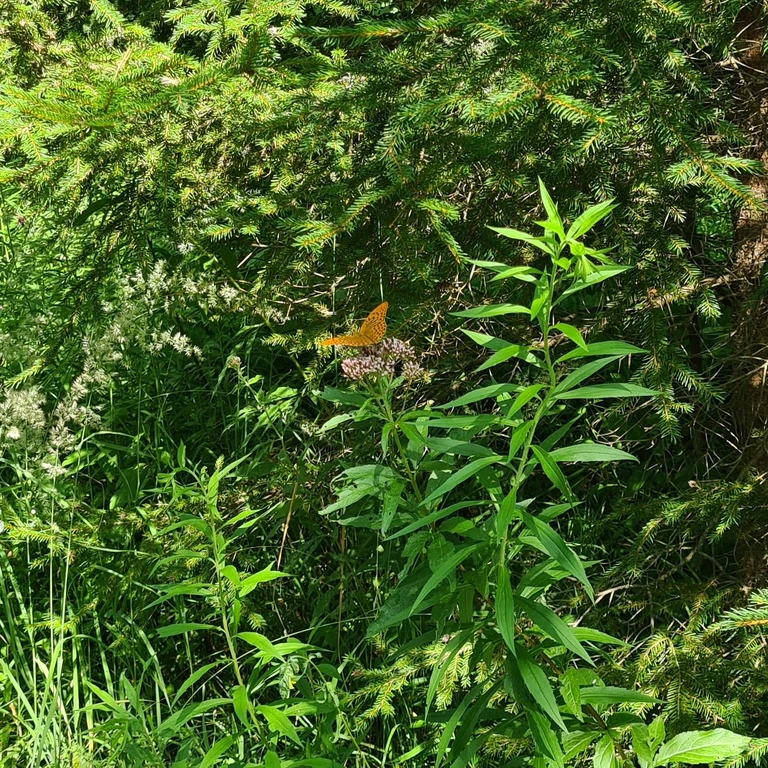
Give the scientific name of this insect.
Argynnis paphia
